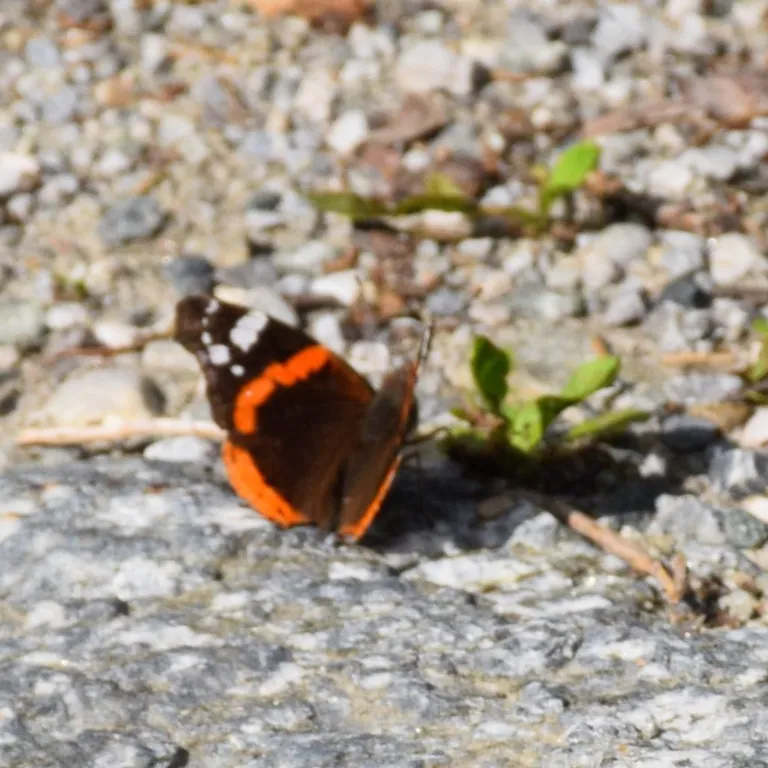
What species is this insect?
Vanessa atalanta
